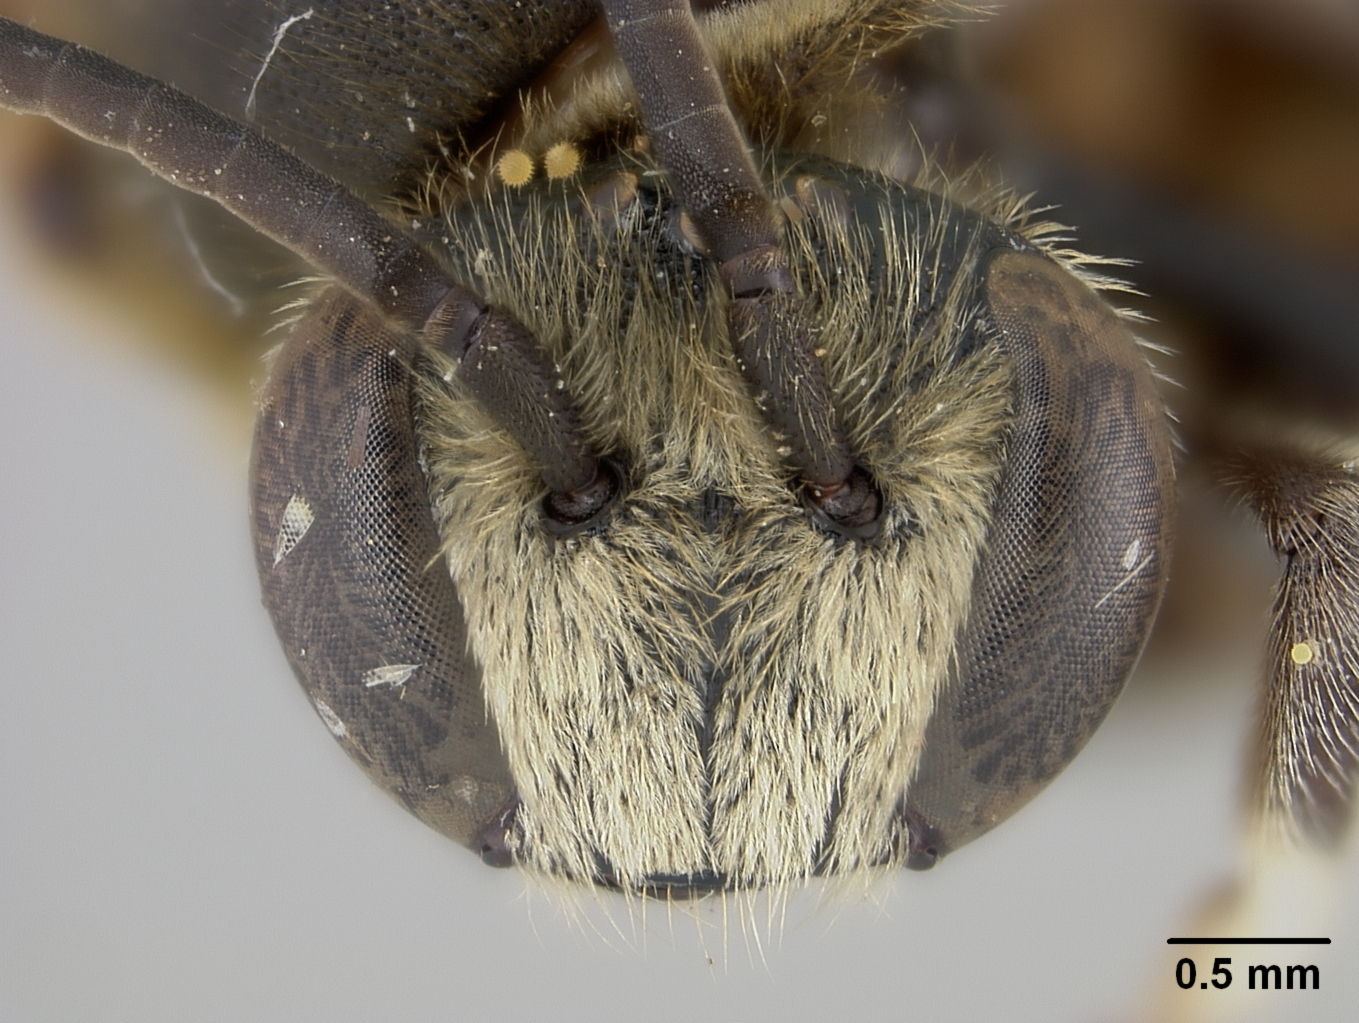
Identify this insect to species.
Hoplonomia quadrifasciata
